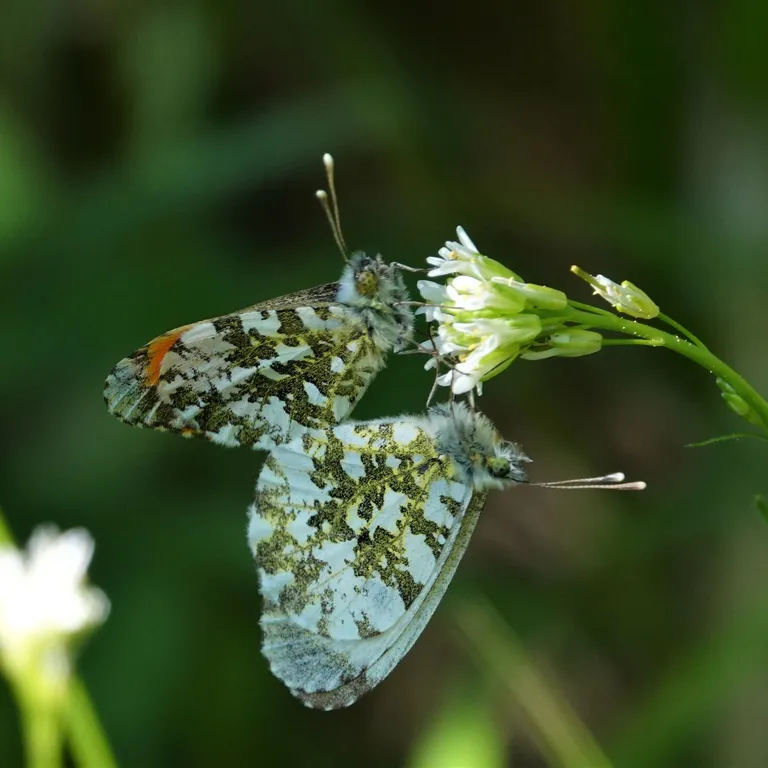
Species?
Anthocharis cardamines
